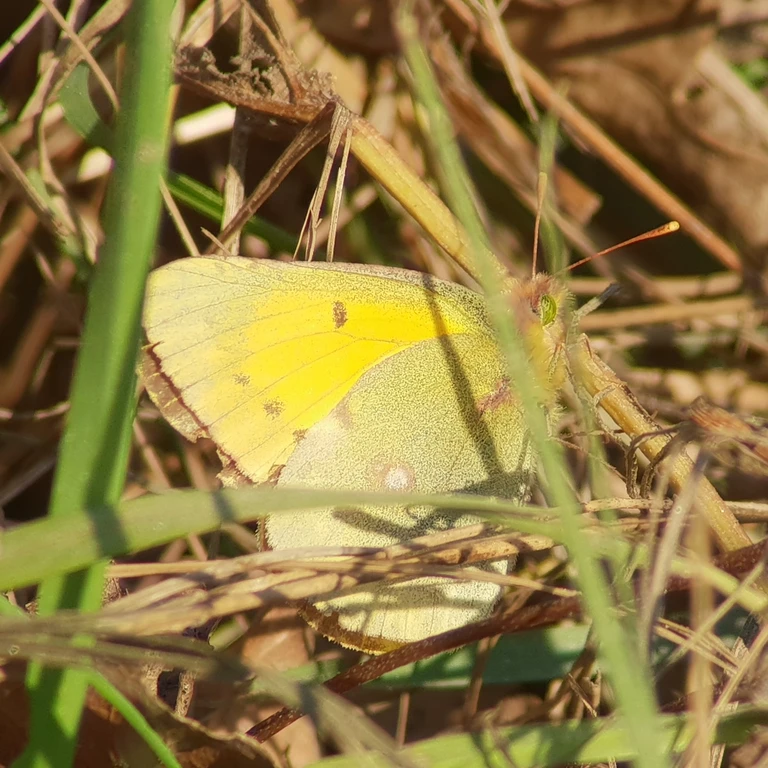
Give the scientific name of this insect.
Colias croceus
